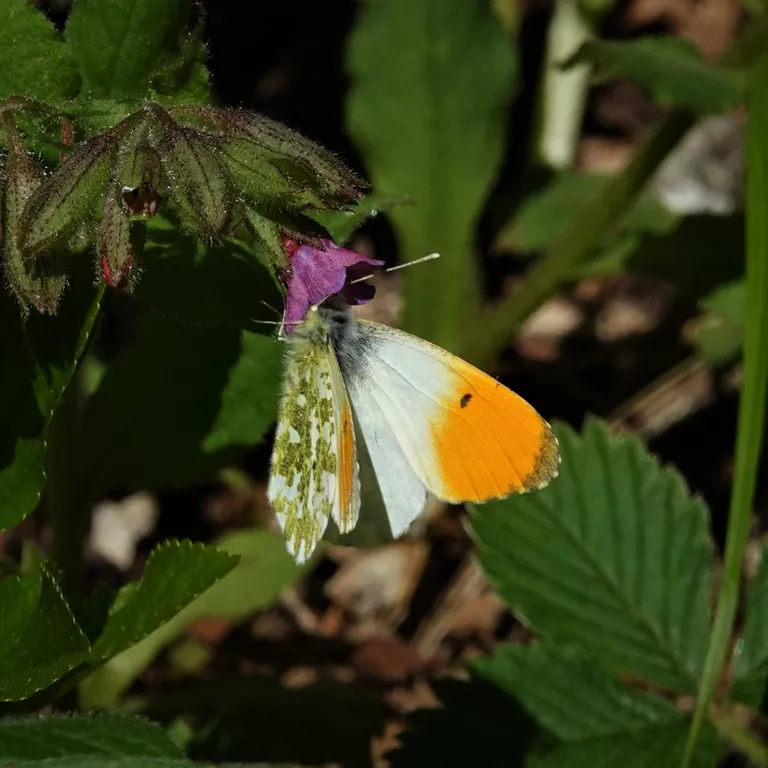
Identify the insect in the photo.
Anthocharis cardamines
